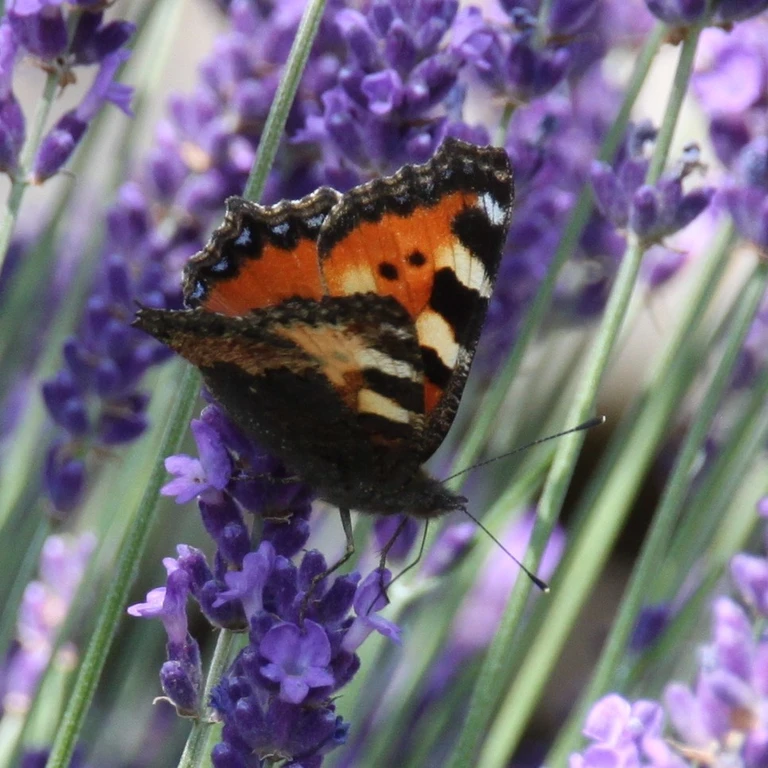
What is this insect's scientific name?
Aglais urticae
